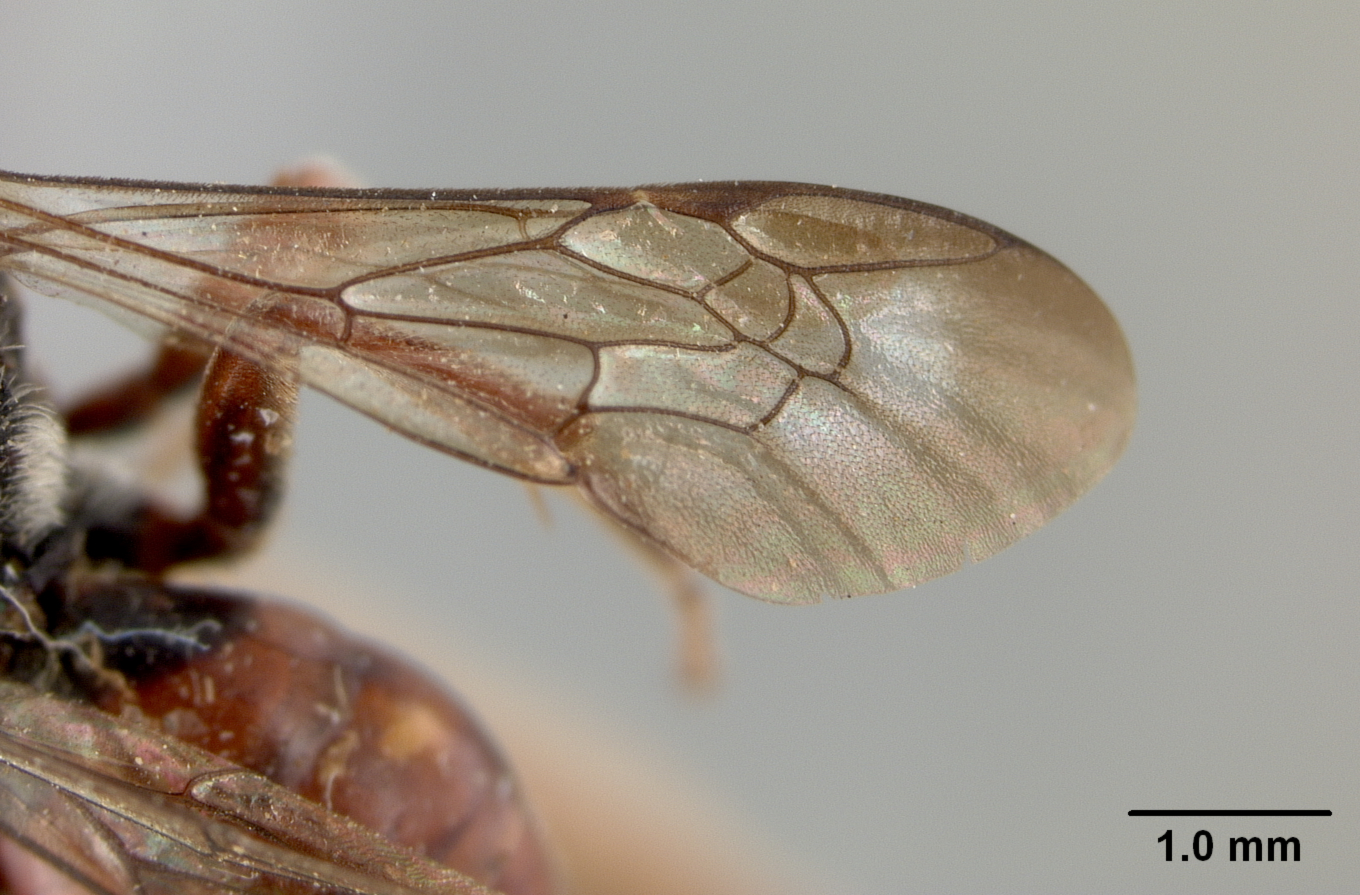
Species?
Nomada florilega
